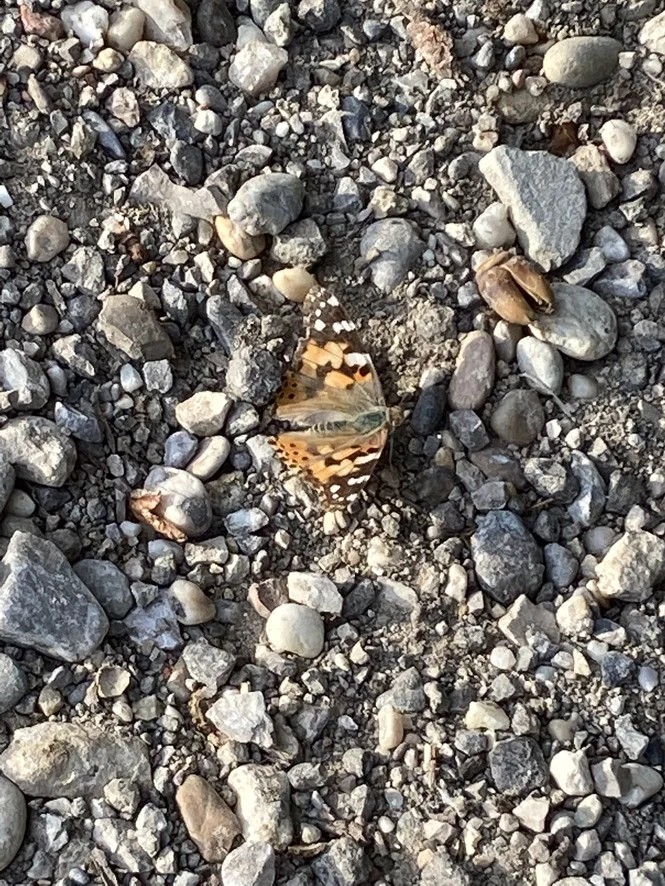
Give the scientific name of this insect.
Vanessa cardui
